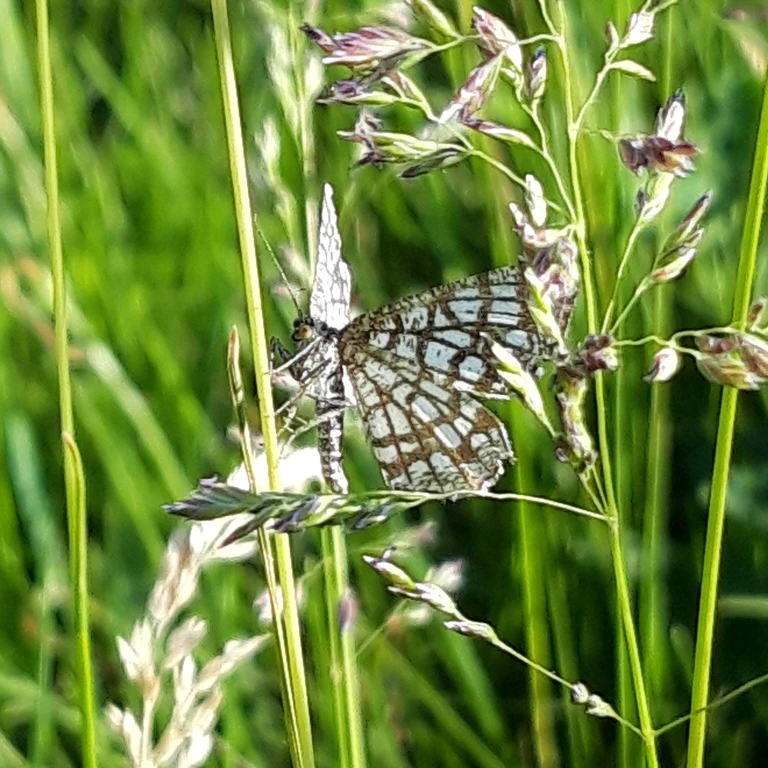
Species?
Chiasmia clathrata
